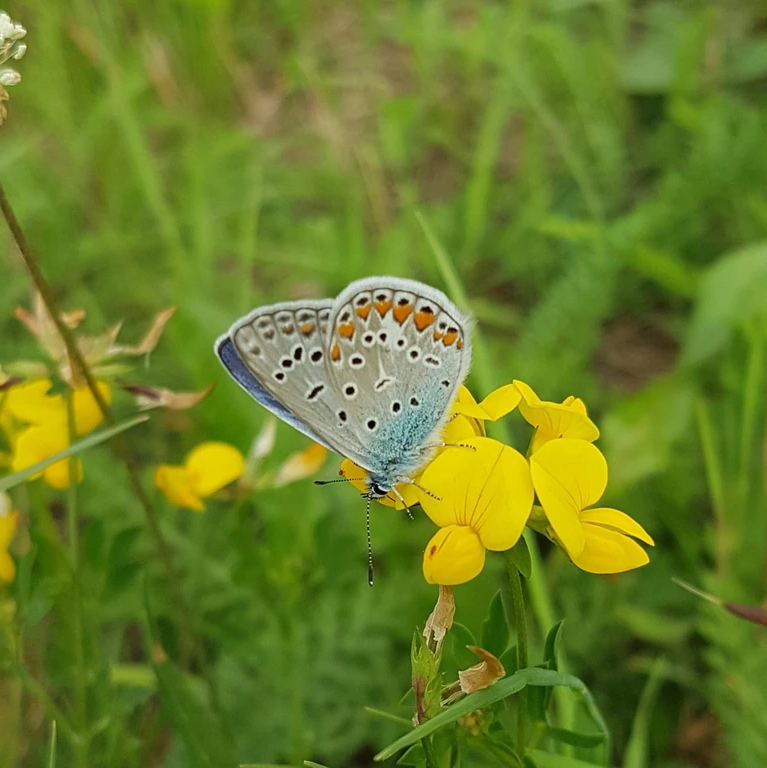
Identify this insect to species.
Polyommatus icarus
